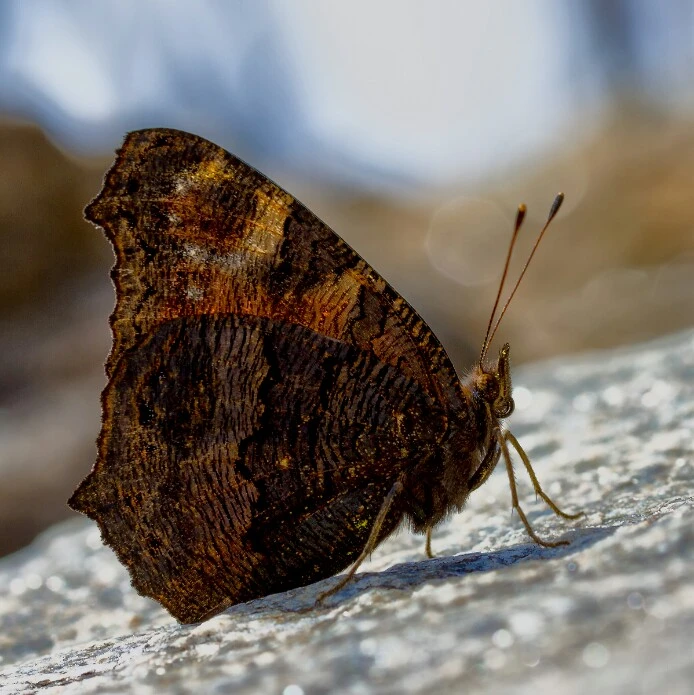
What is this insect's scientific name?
Aglais io
